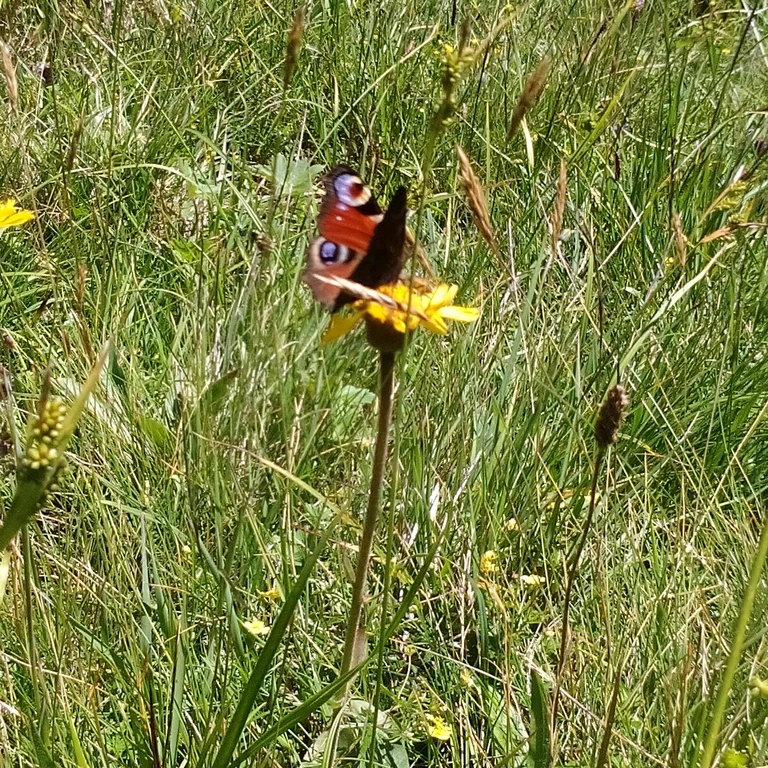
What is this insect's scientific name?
Aglais io
